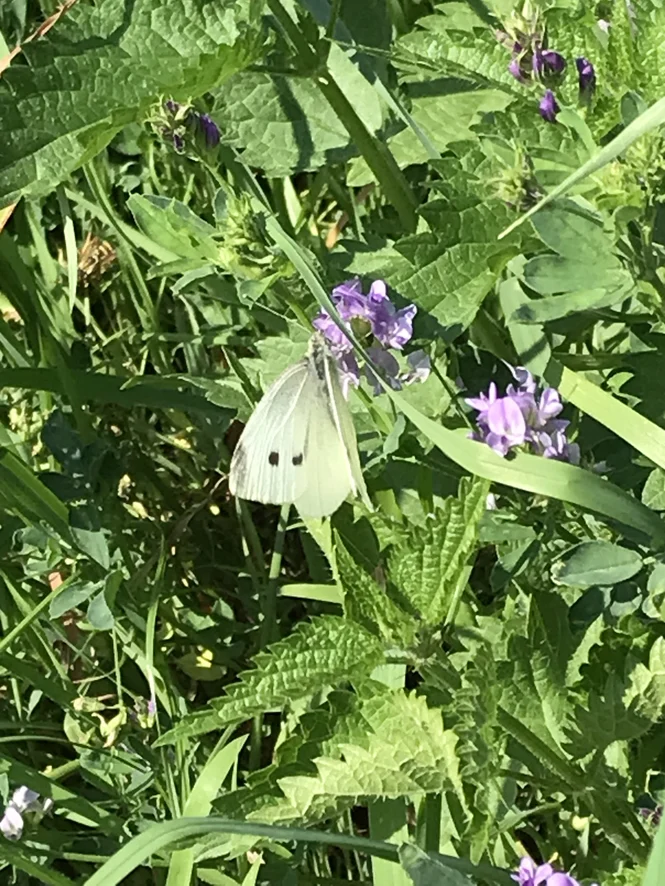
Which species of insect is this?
Pieris rapae
